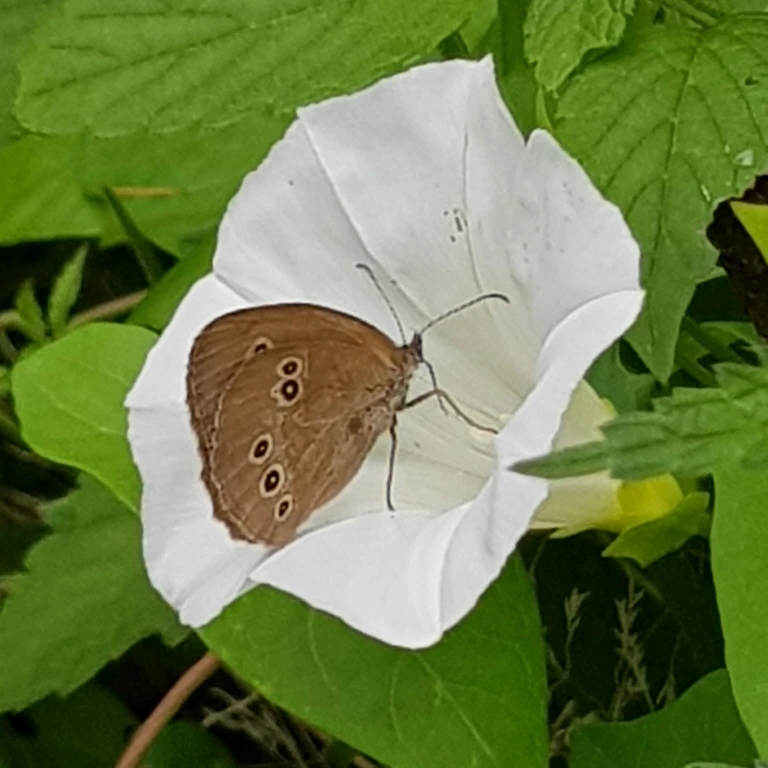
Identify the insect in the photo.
Aphantopus hyperantus
